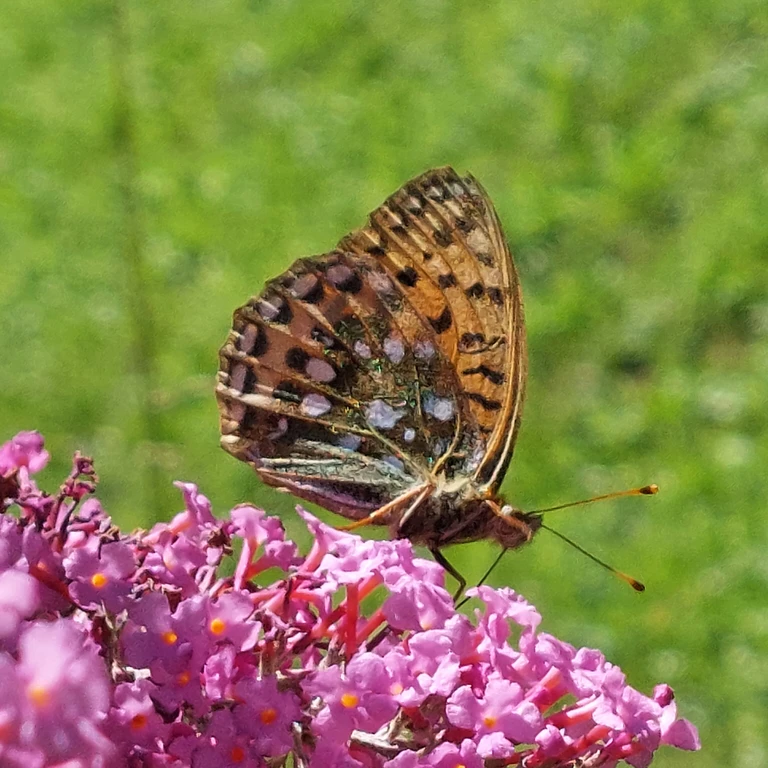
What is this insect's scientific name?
Speyeria aglaja
